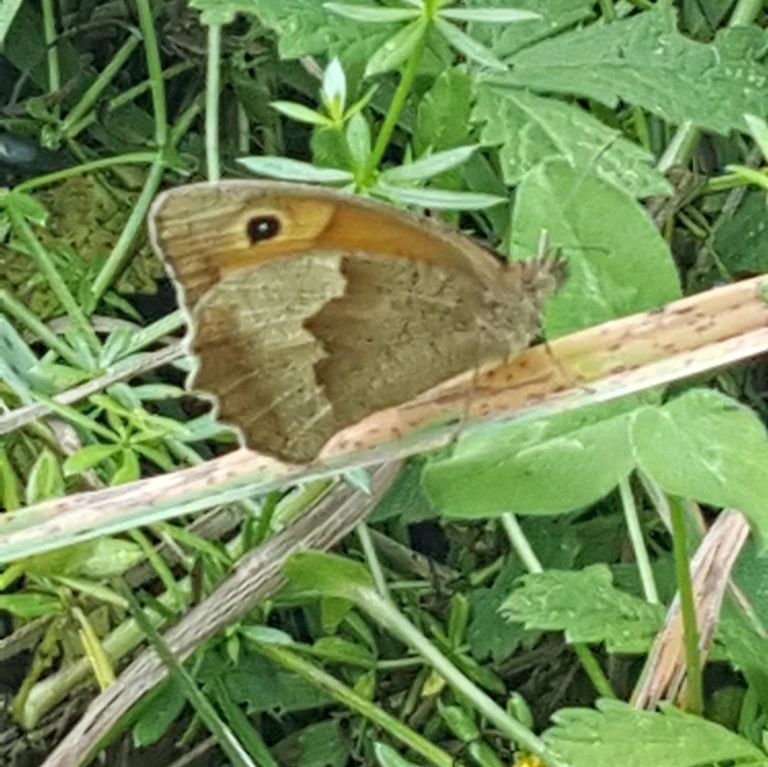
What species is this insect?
Maniola jurtina
